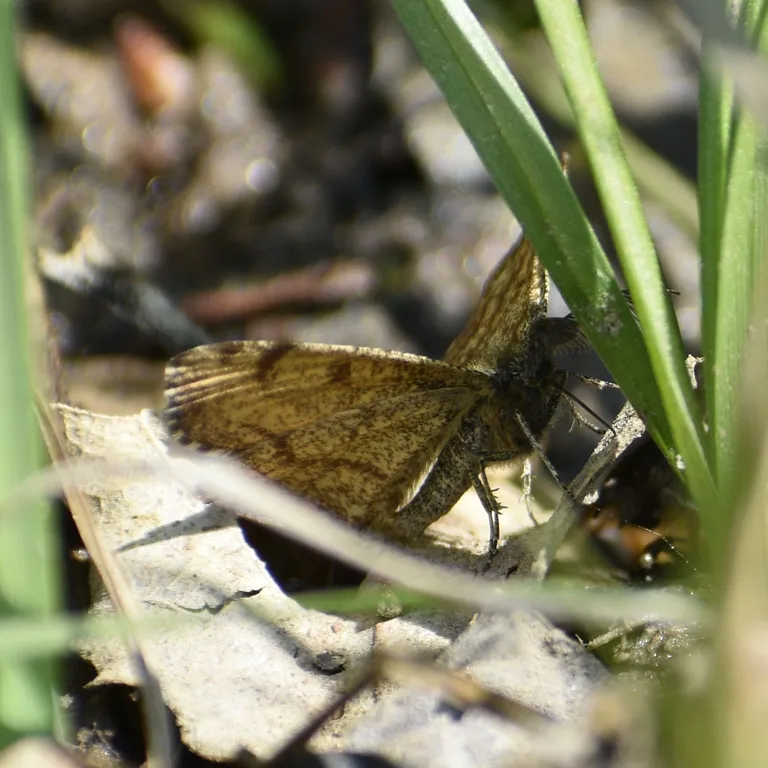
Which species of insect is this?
Ematurga atomaria
